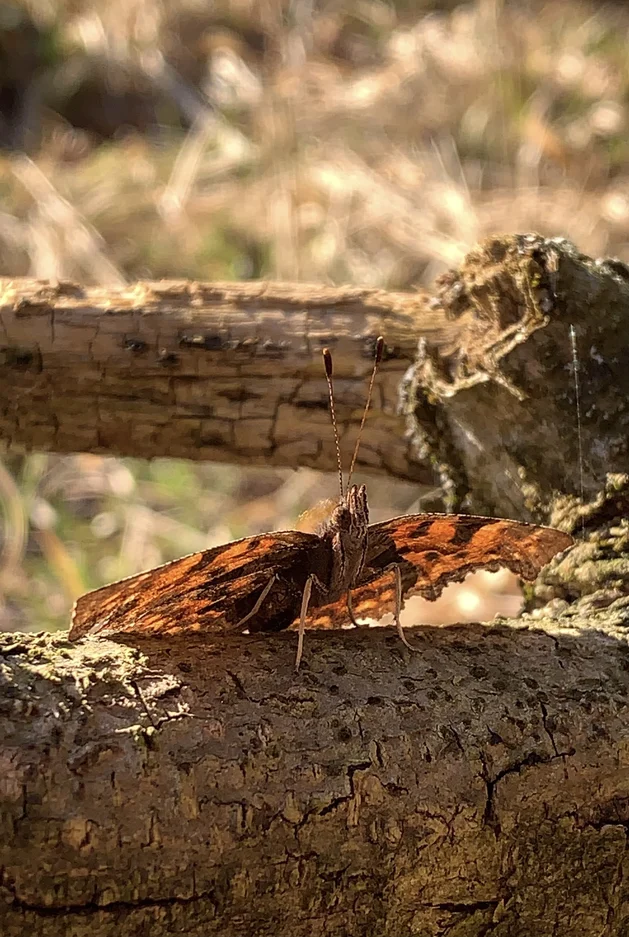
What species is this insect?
Polygonia c-album
